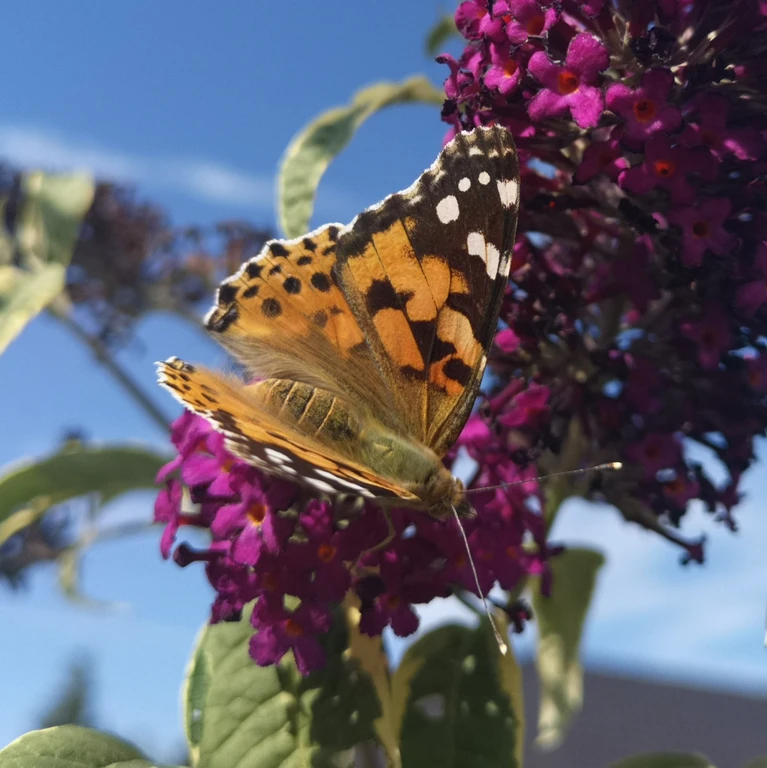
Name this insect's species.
Vanessa cardui
